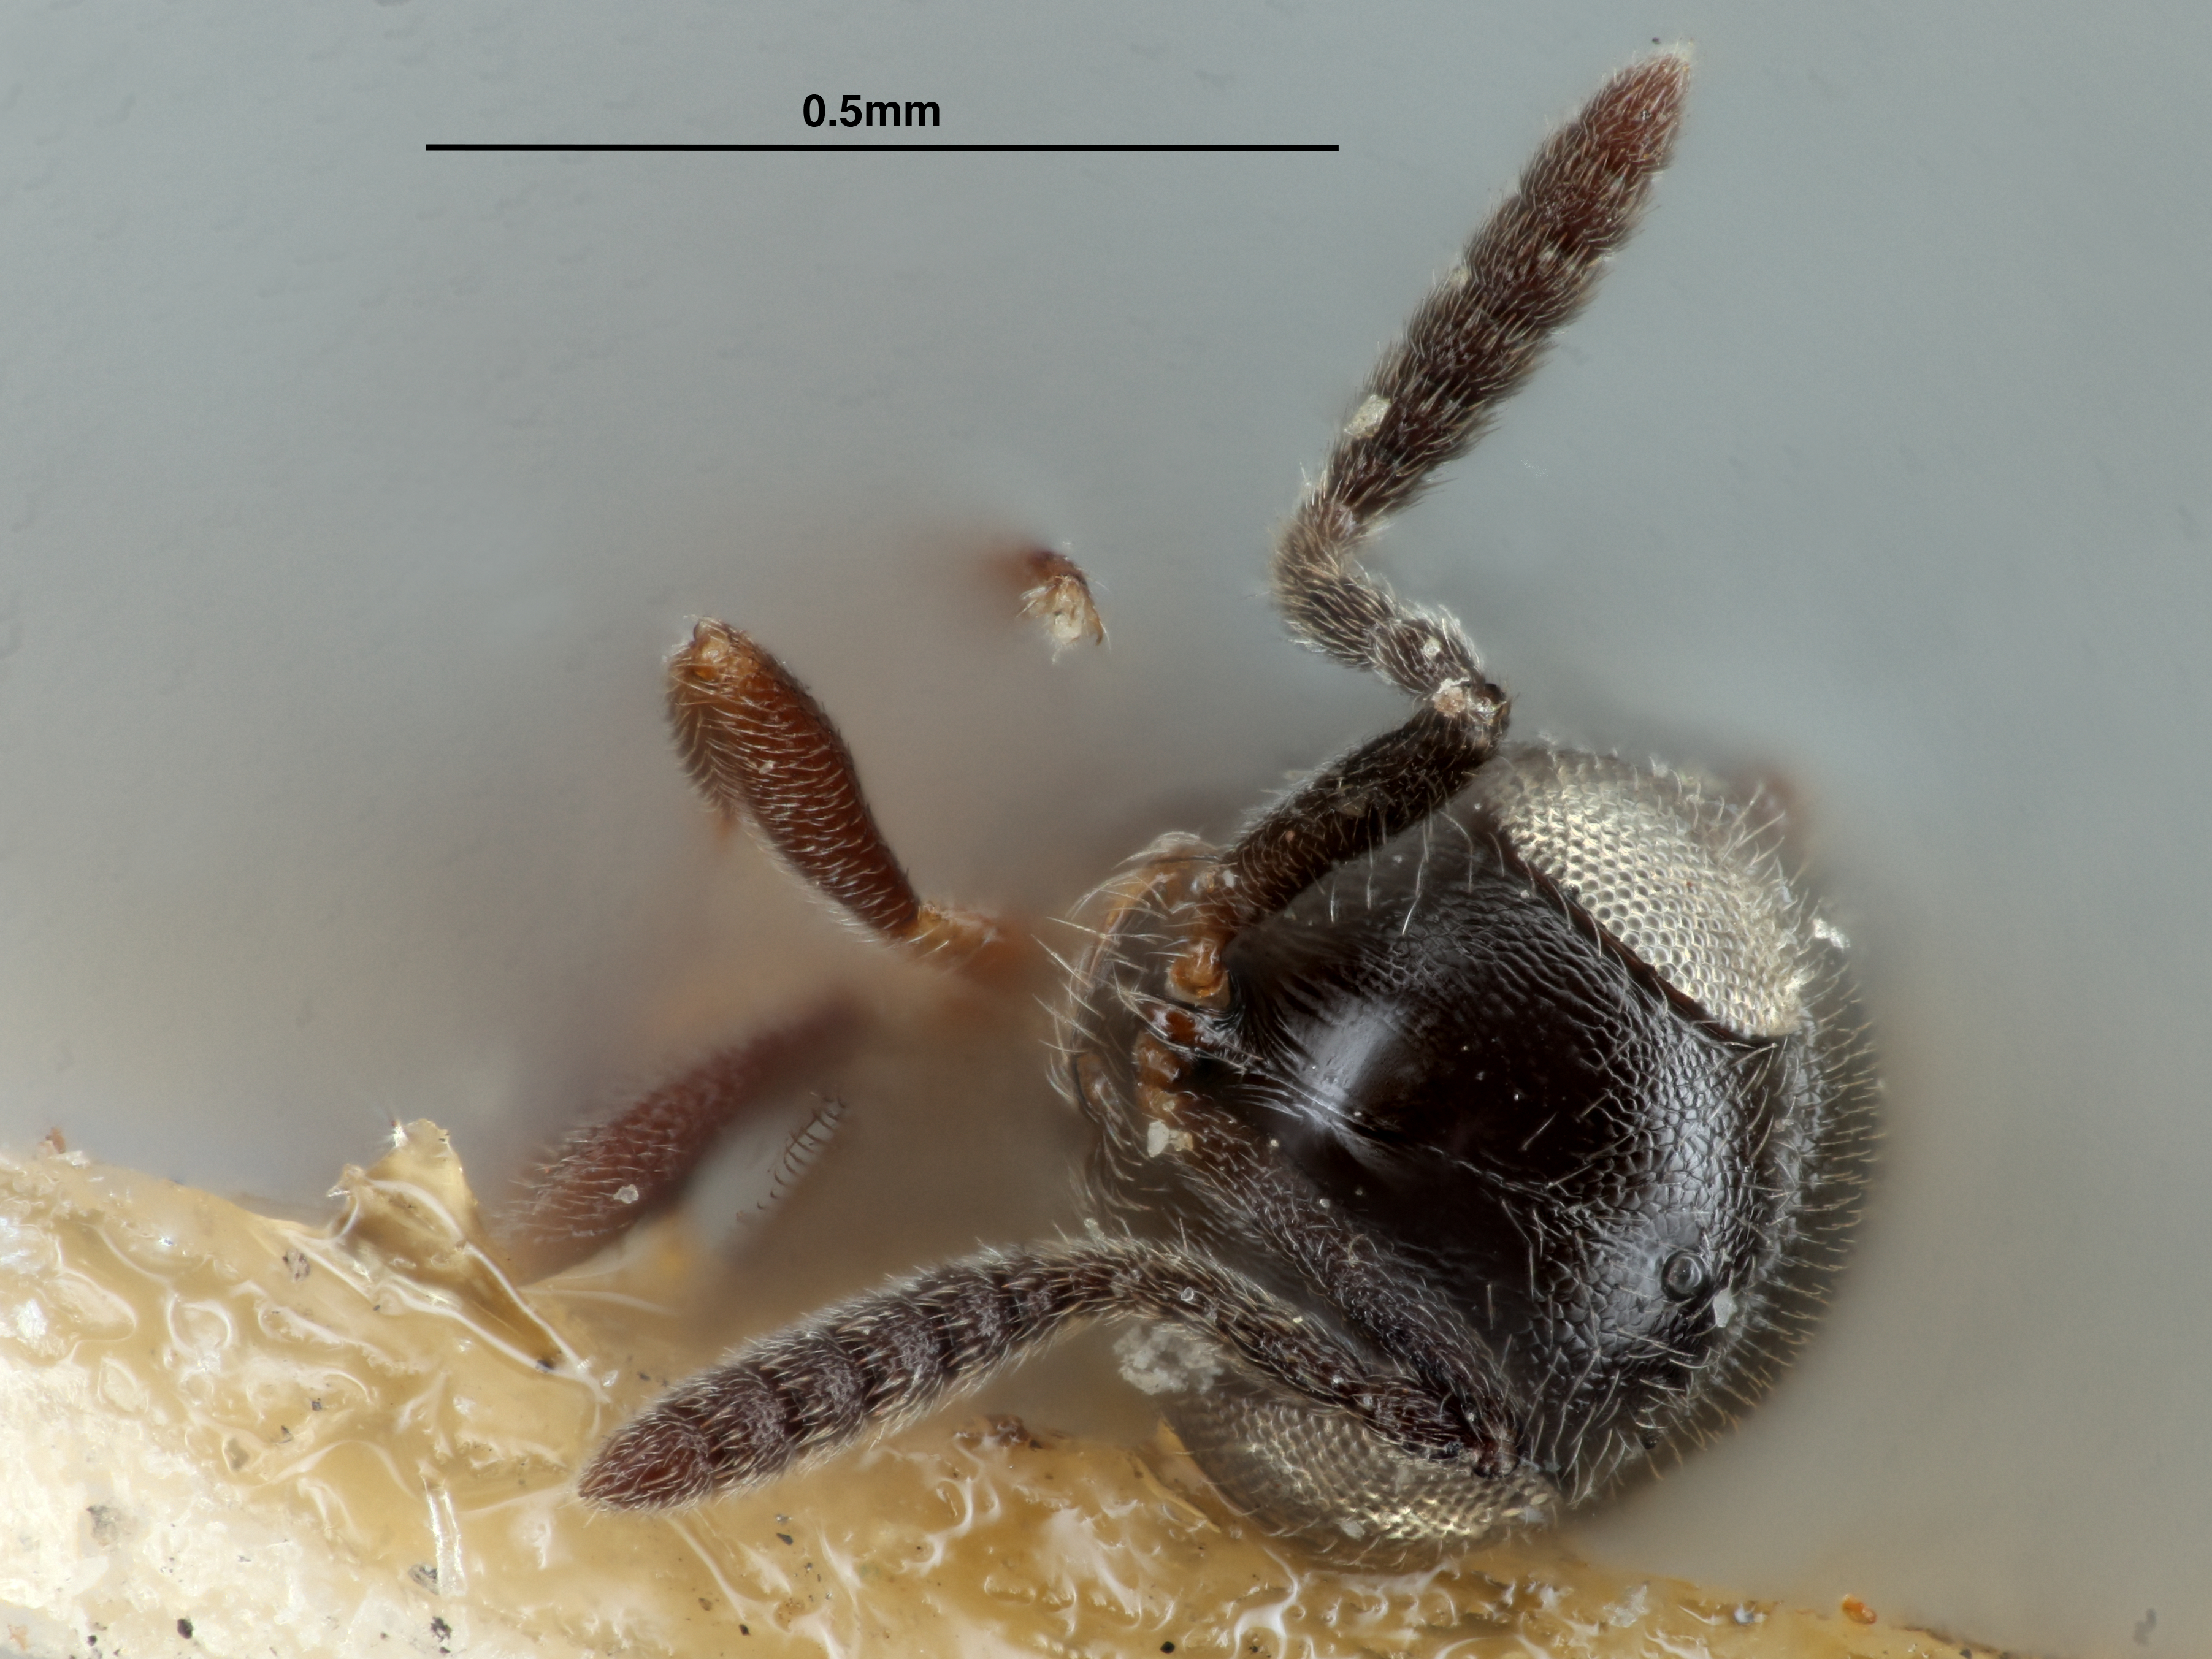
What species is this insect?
Prosacantha melanopus
